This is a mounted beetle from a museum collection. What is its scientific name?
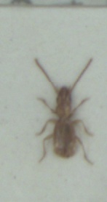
Aepopsis robinii
